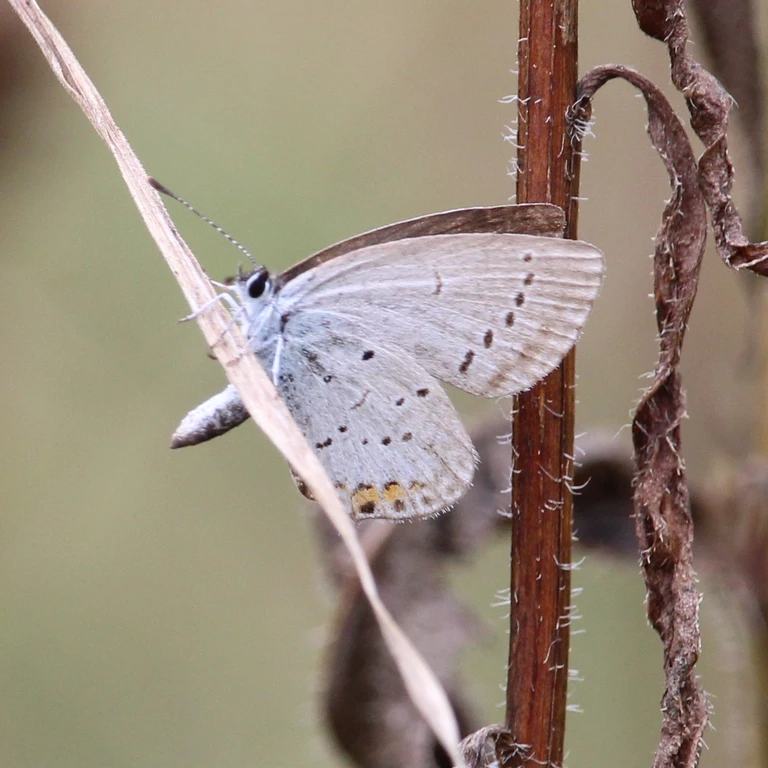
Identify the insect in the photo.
Cupido argiades (also Elkalyce argiades)
